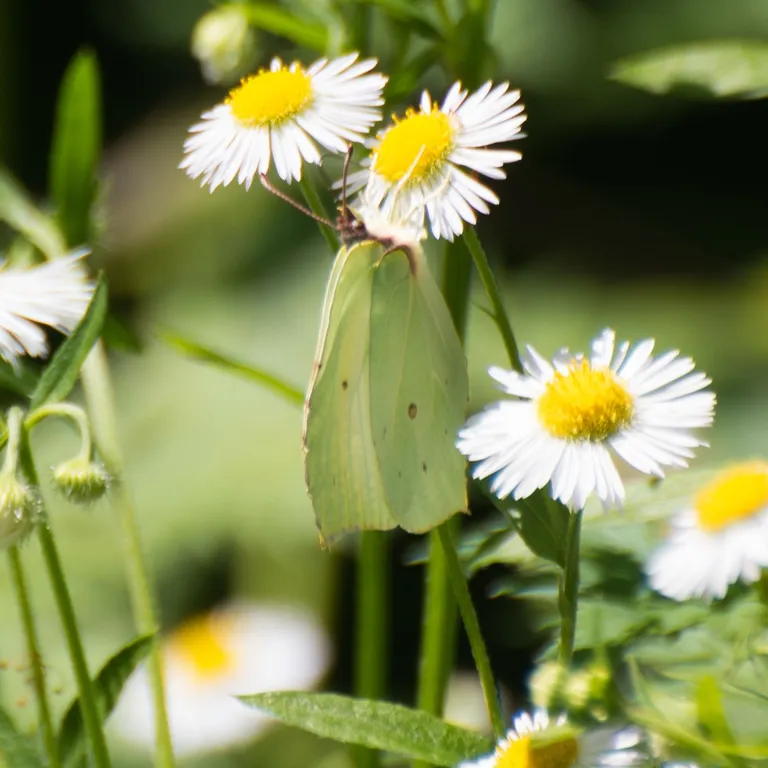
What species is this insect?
Gonepteryx rhamni
